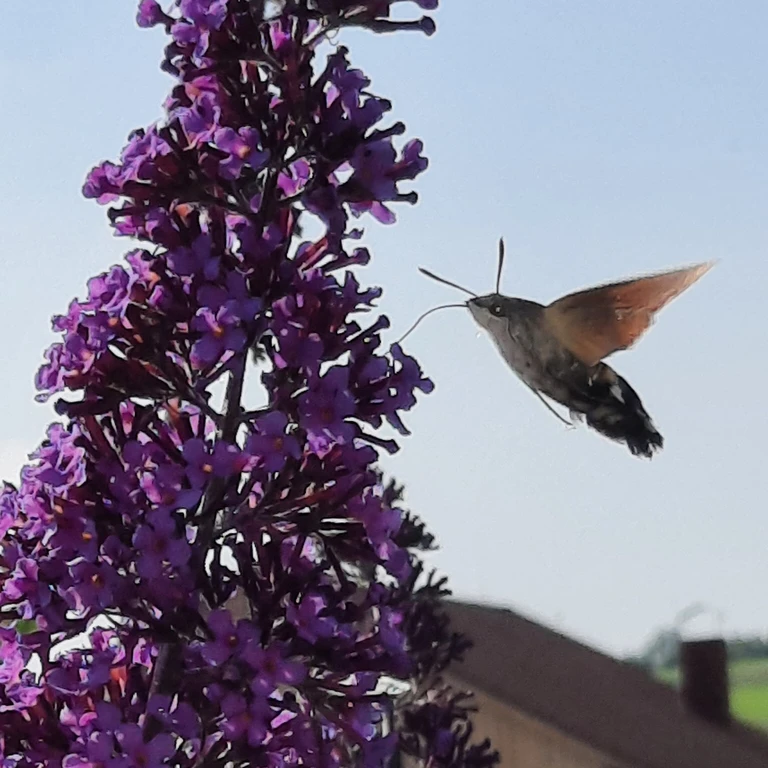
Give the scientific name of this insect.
Macroglossum stellatarum
